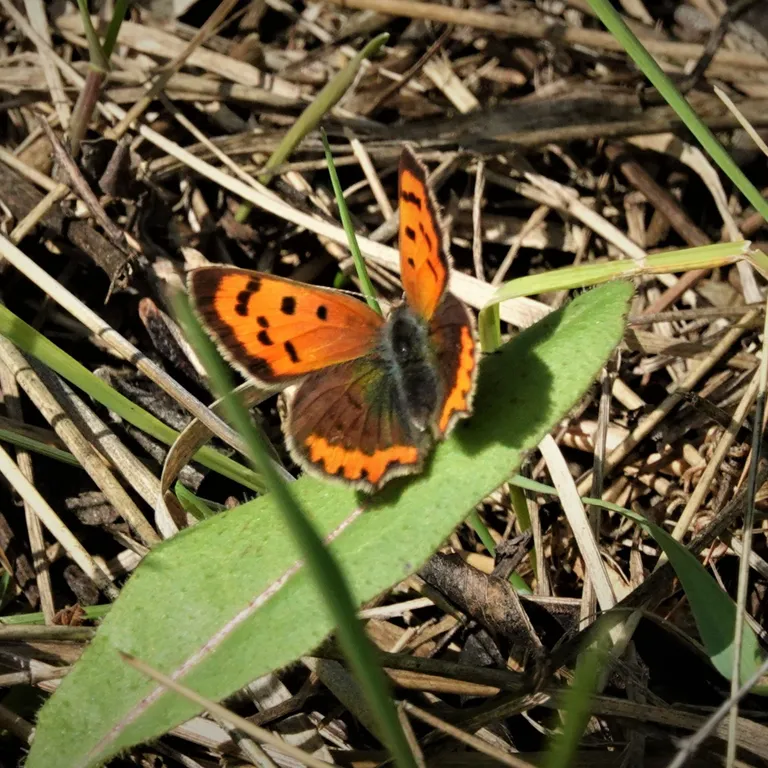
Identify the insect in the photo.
Lycaena phlaeas
